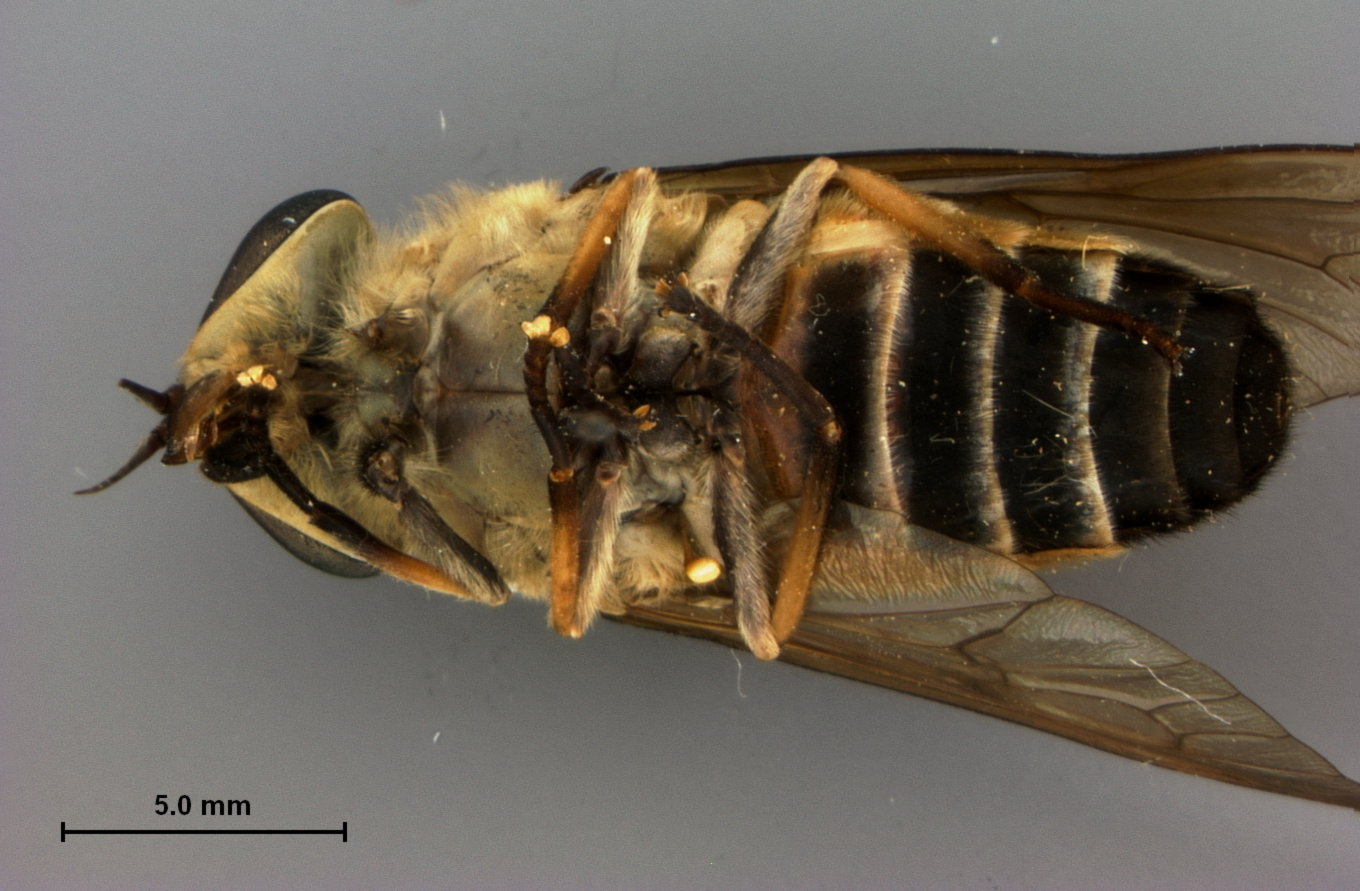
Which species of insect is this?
Tabanus annamensis
